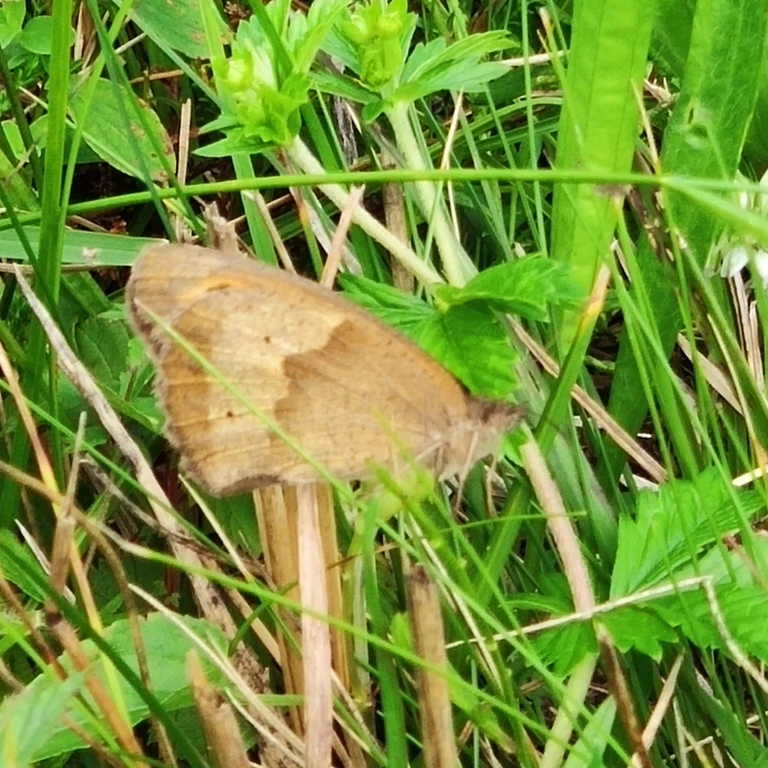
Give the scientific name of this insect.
Maniola jurtina
